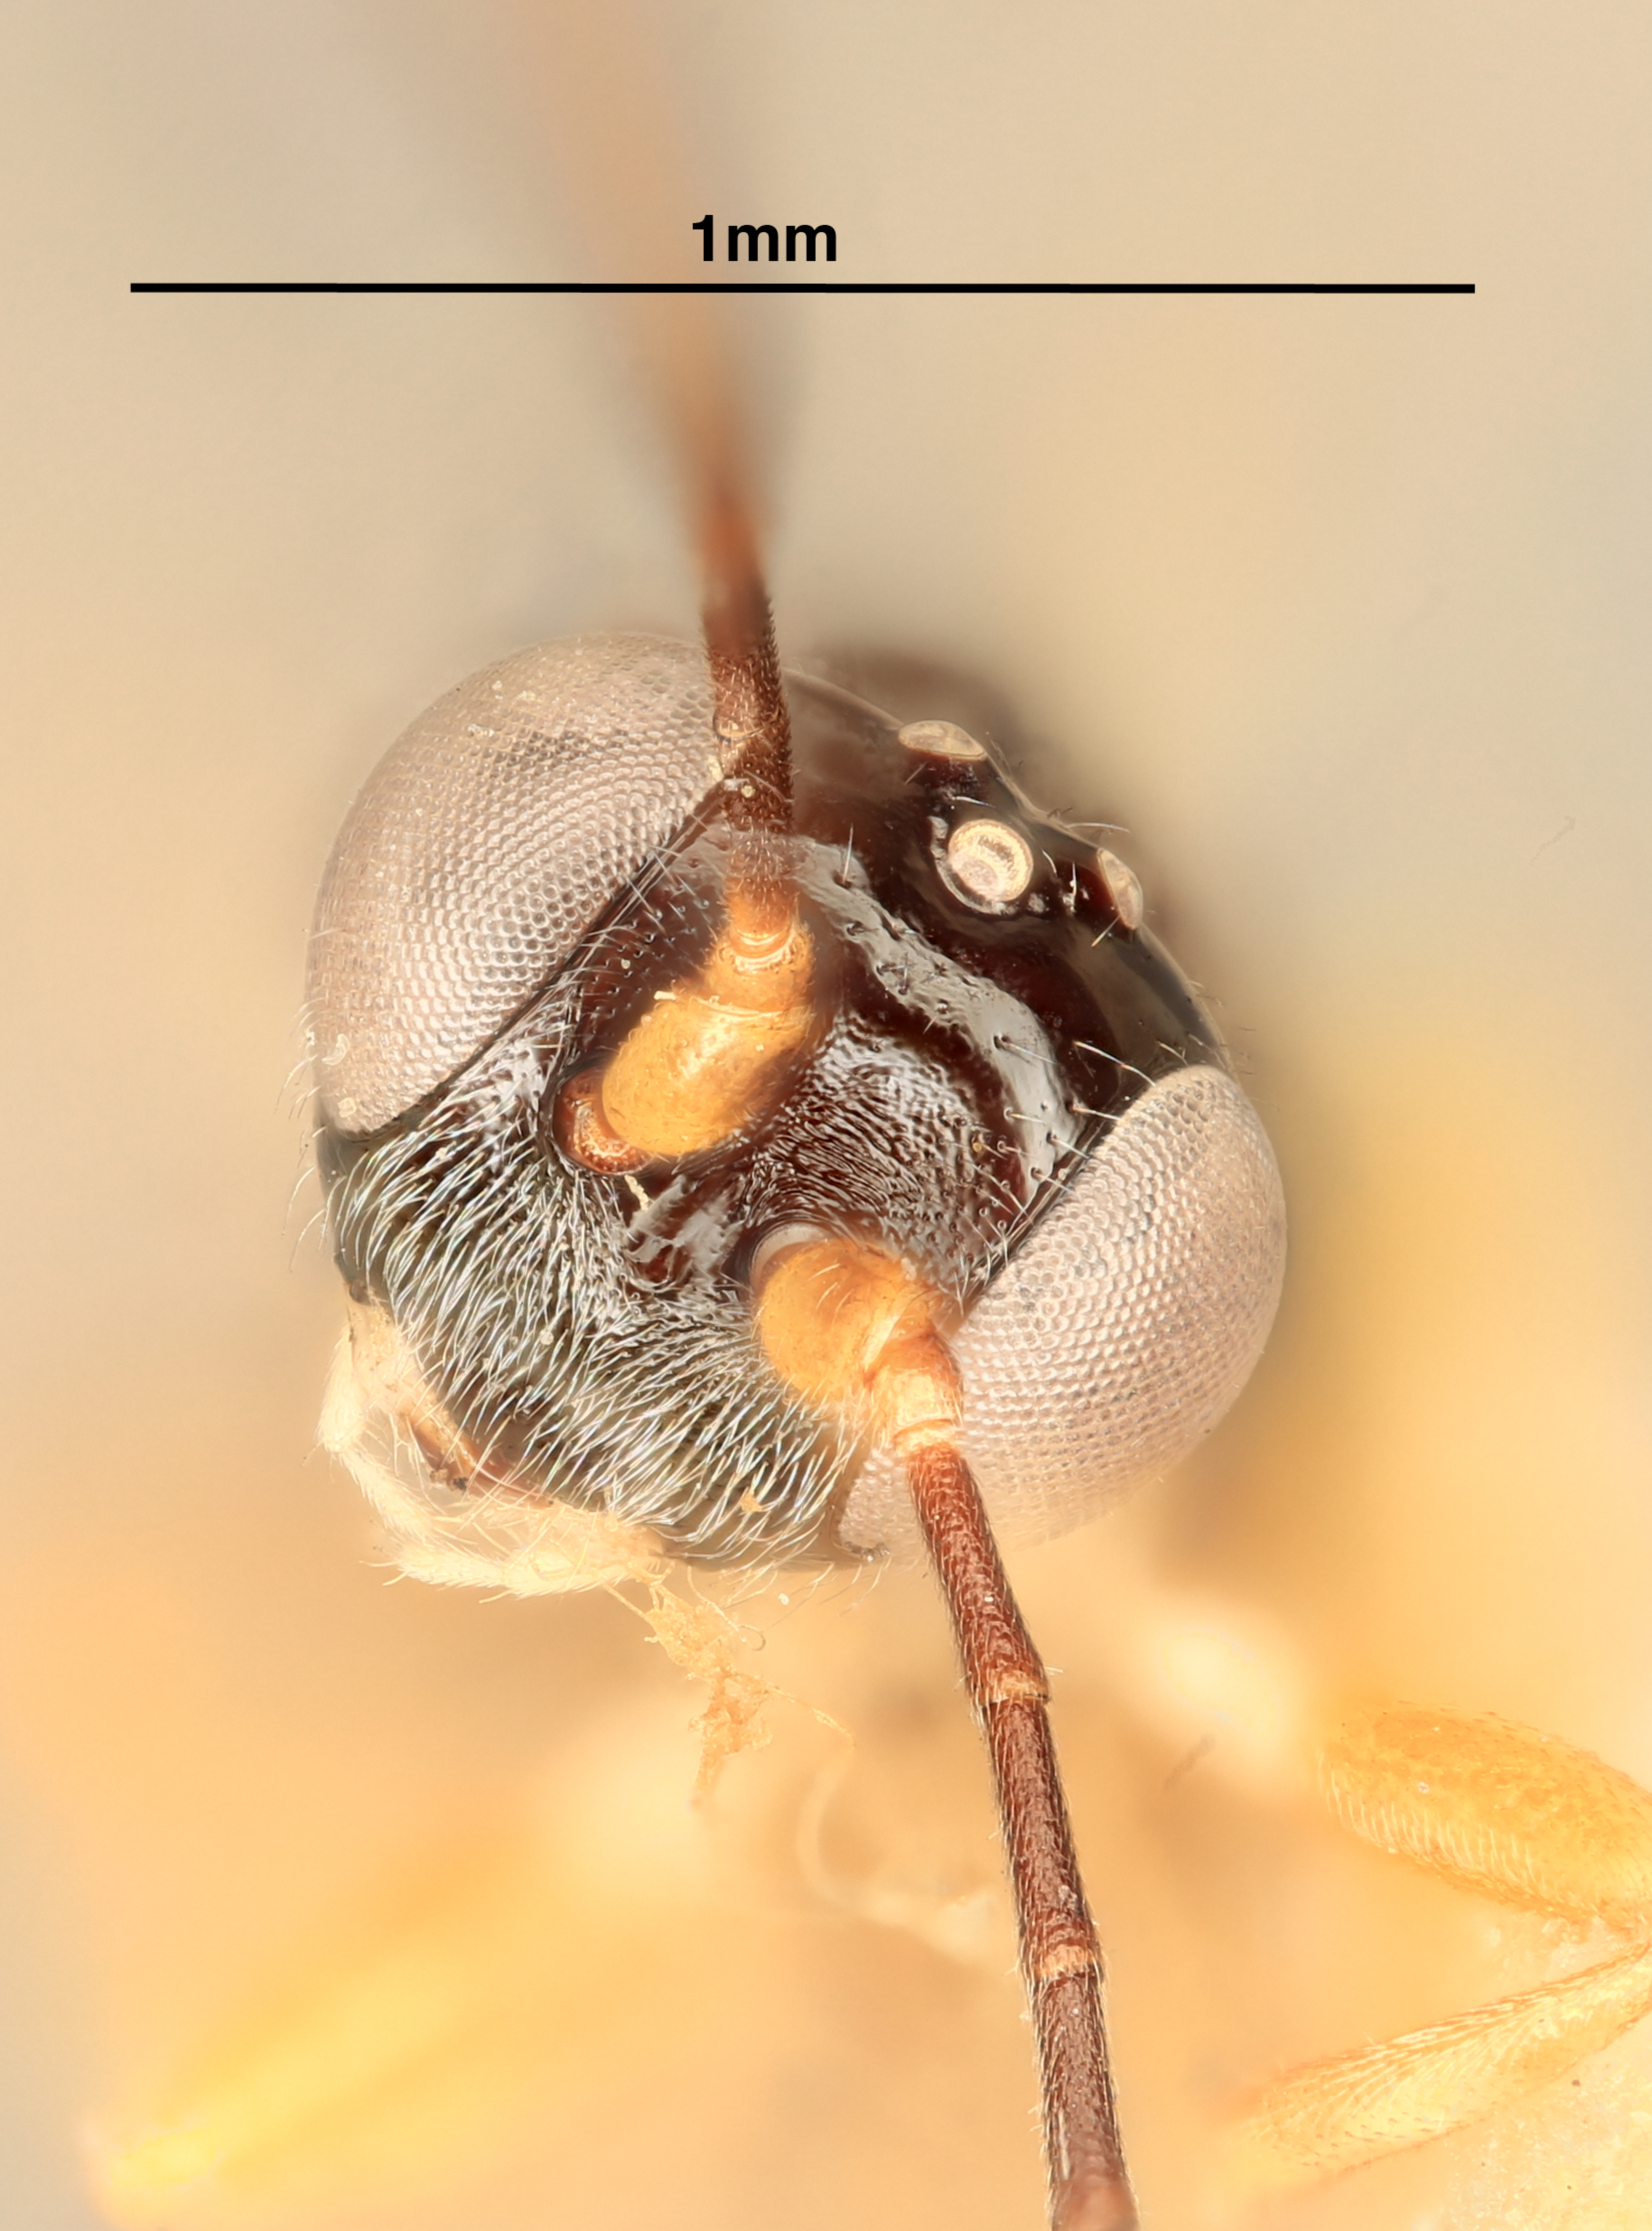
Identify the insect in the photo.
Zaparaphylax perinae
